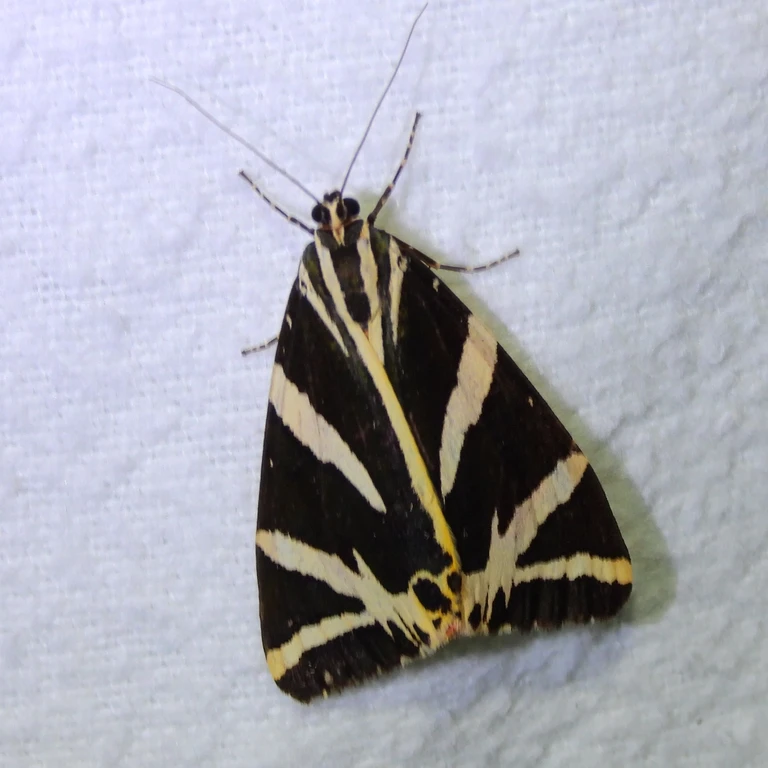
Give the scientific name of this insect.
Euplagia quadripunctaria
